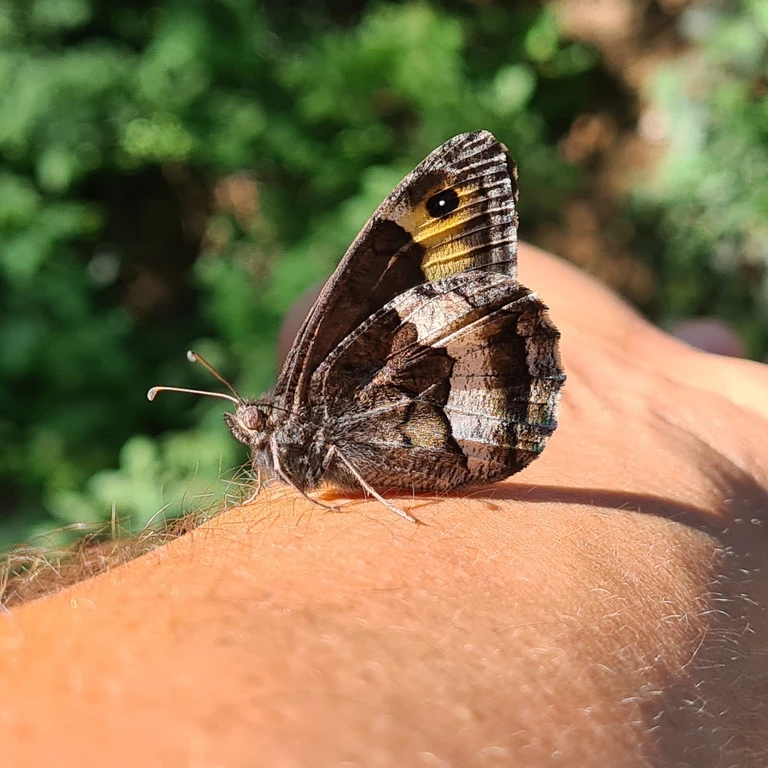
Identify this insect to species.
Hipparchia alcyone
